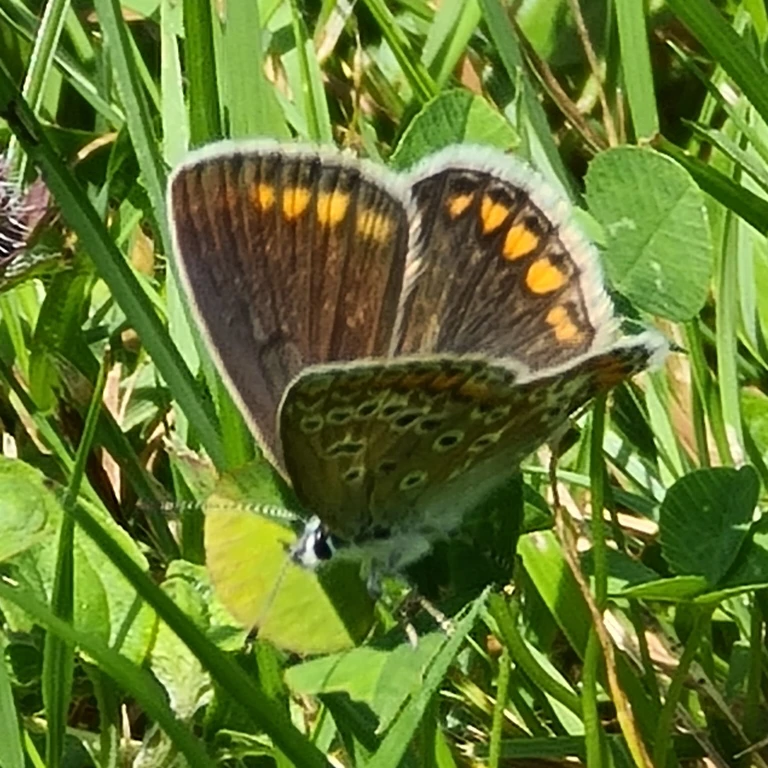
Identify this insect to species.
Polyommatus icarus
